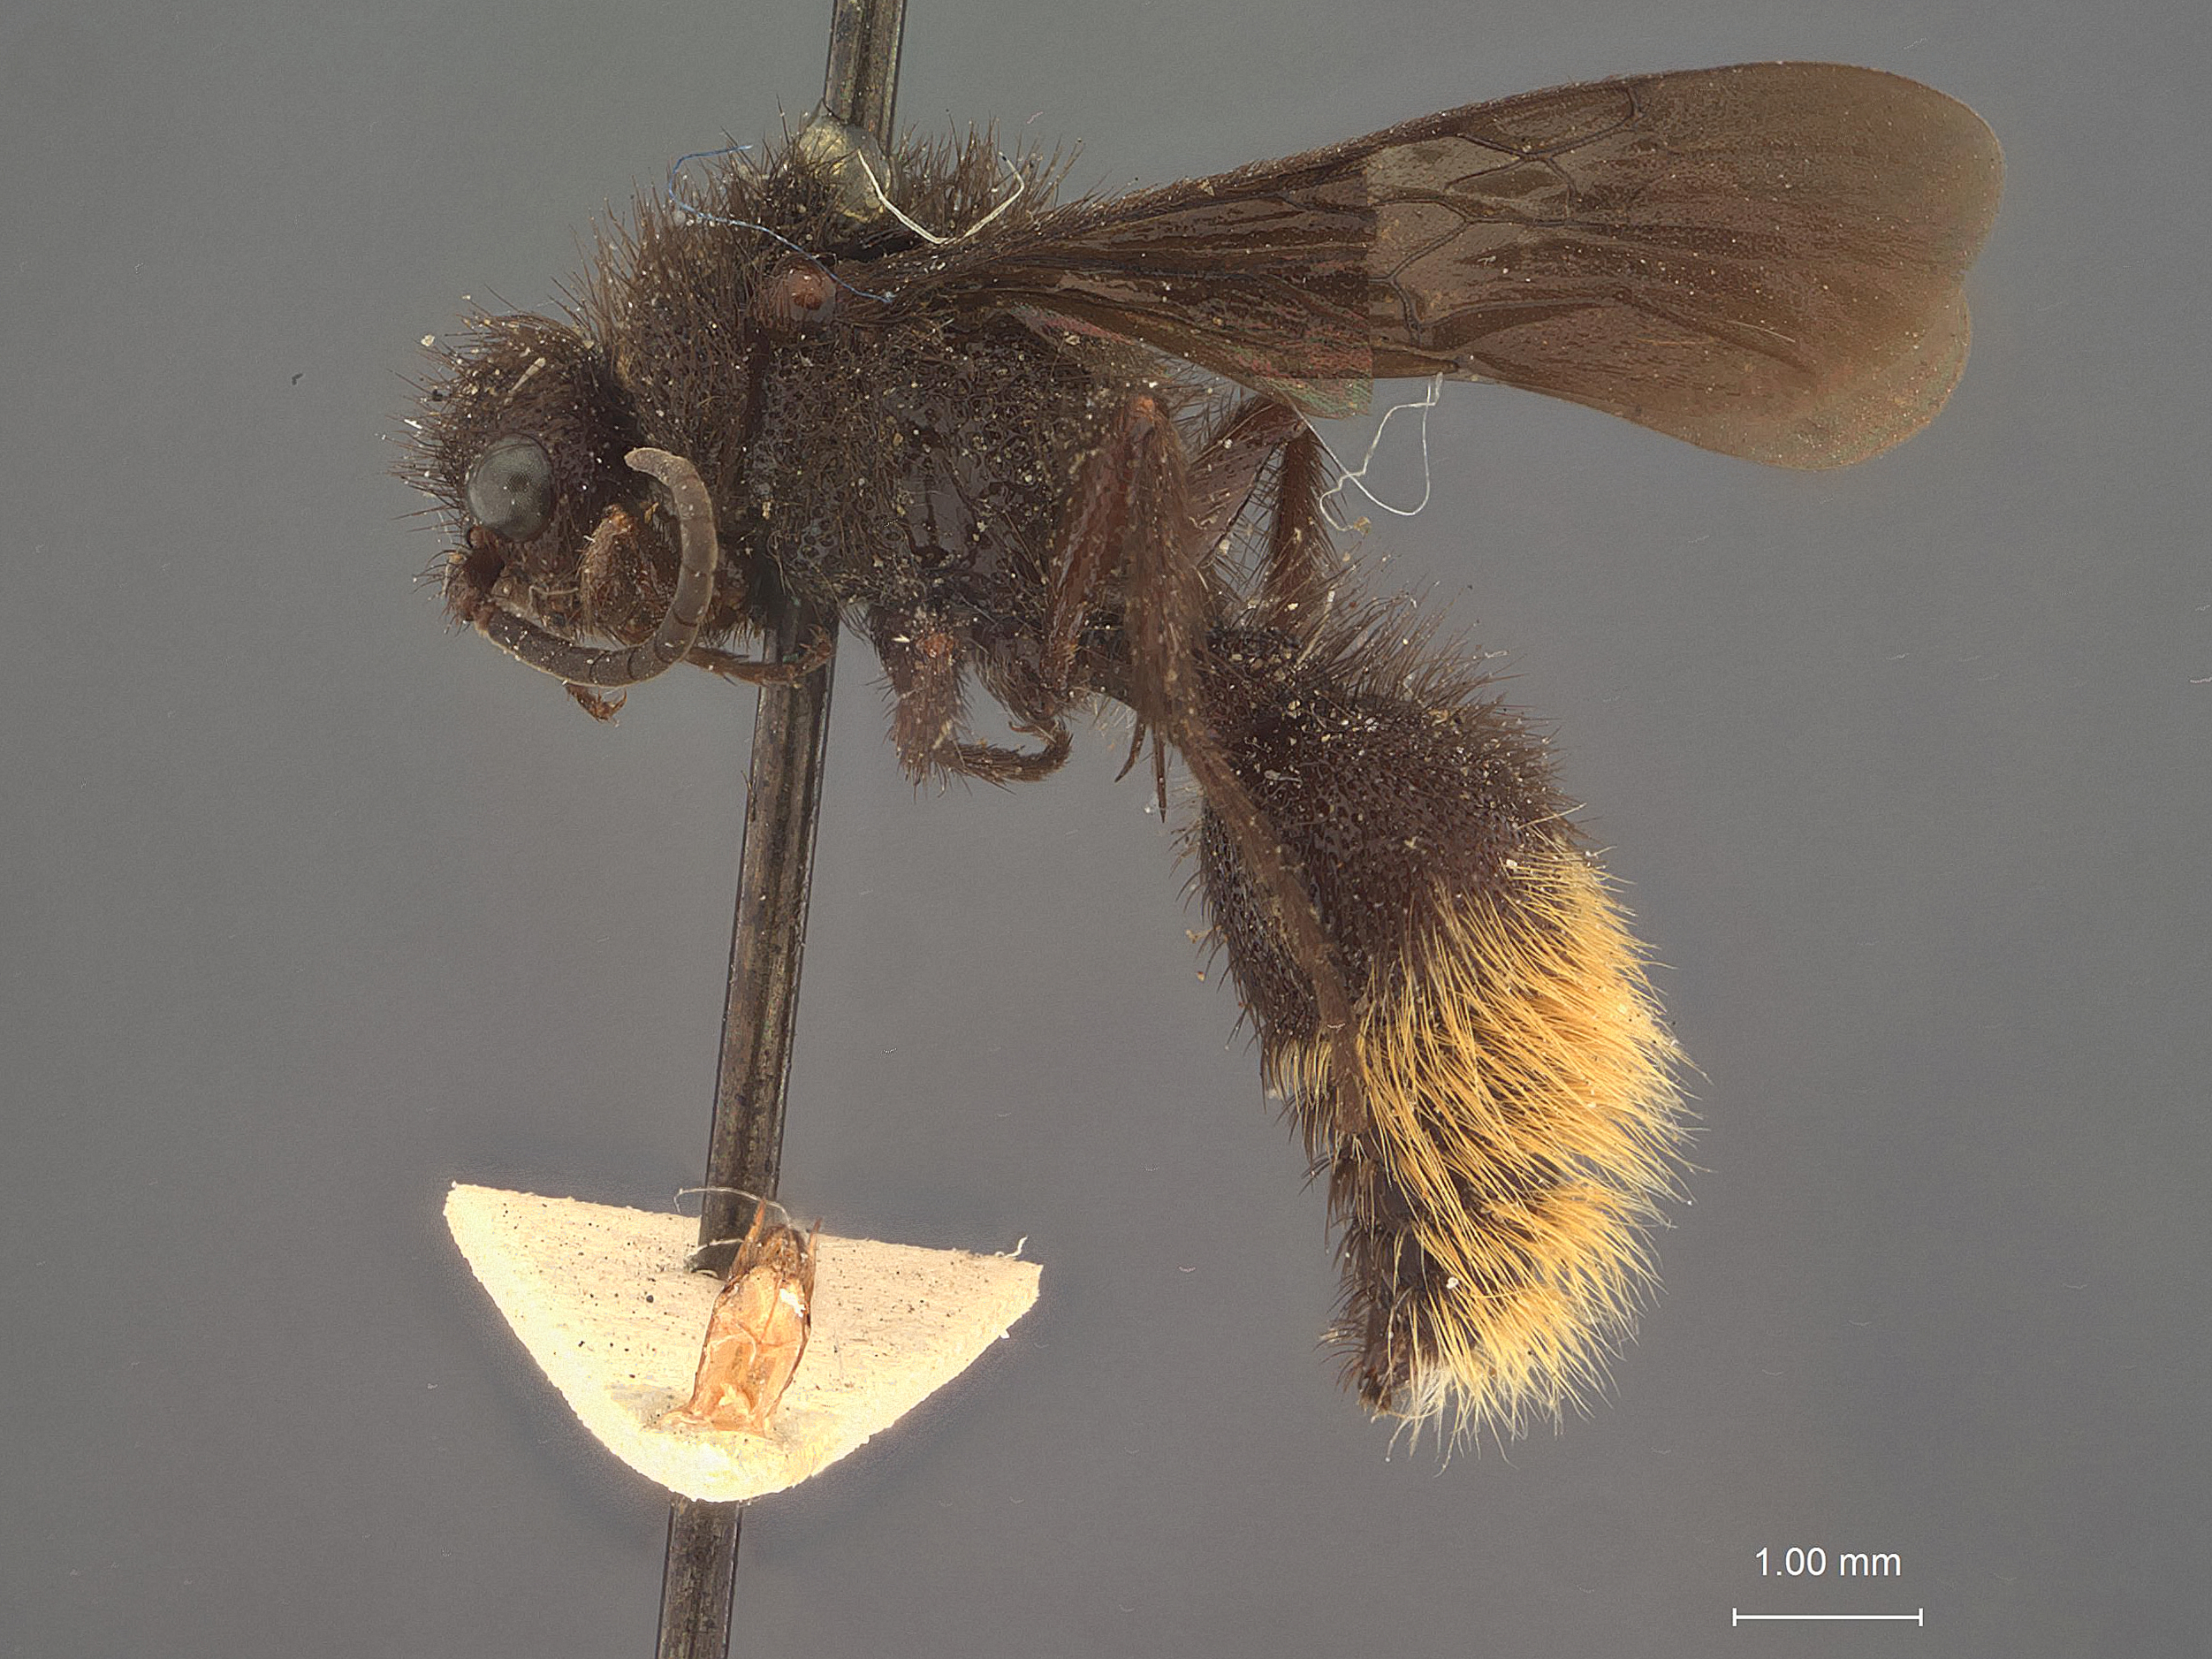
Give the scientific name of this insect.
Dasymutilla perilla
